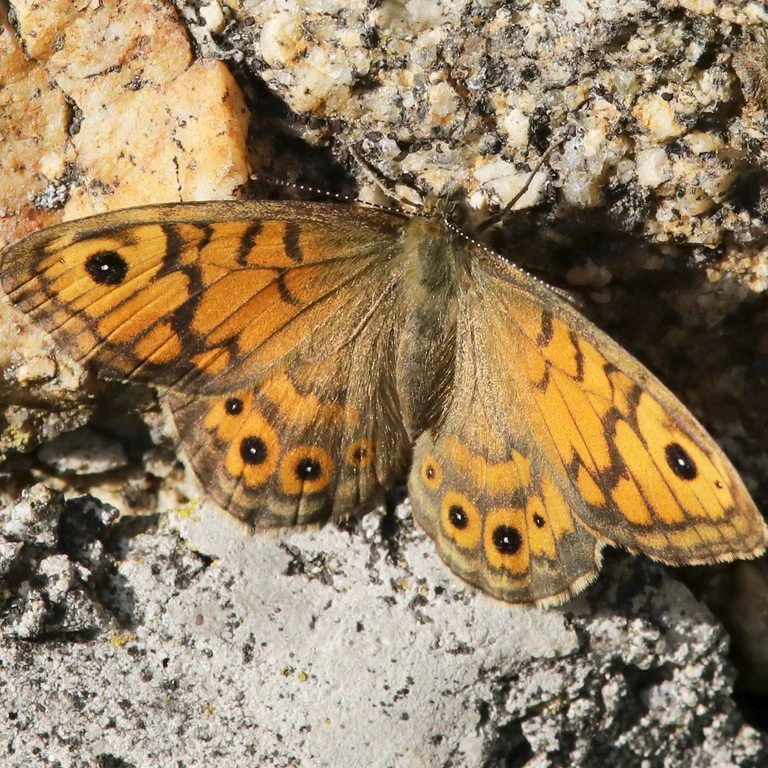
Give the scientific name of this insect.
Lasiommata megera (also Pararge megera)
